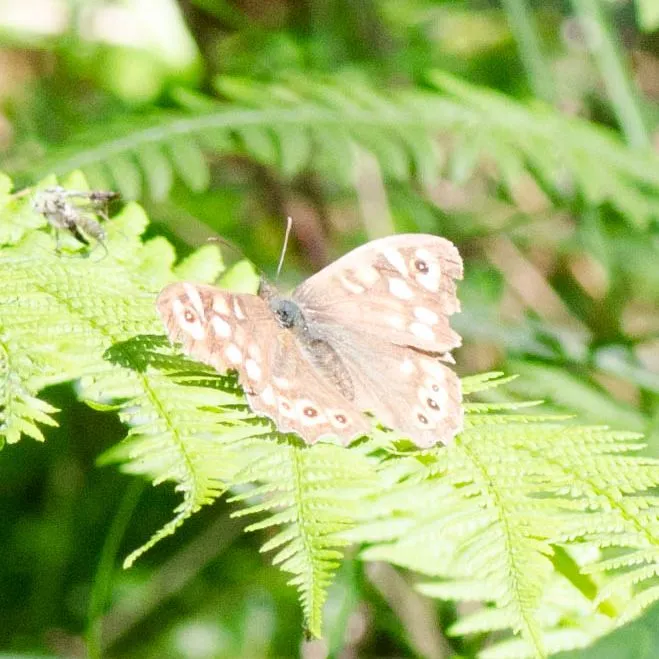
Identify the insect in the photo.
Pararge aegeria
